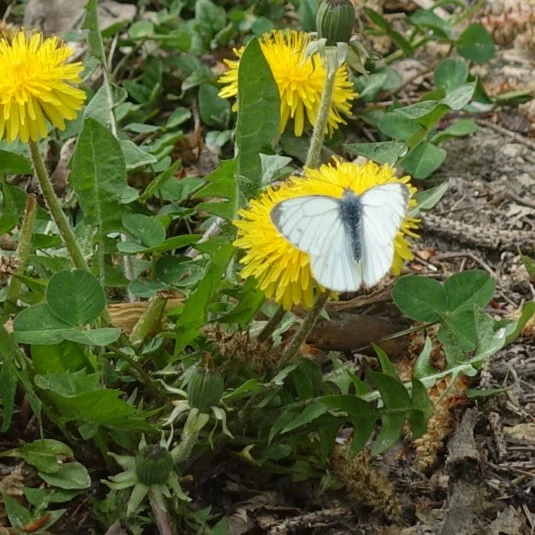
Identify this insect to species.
Pieris napi
